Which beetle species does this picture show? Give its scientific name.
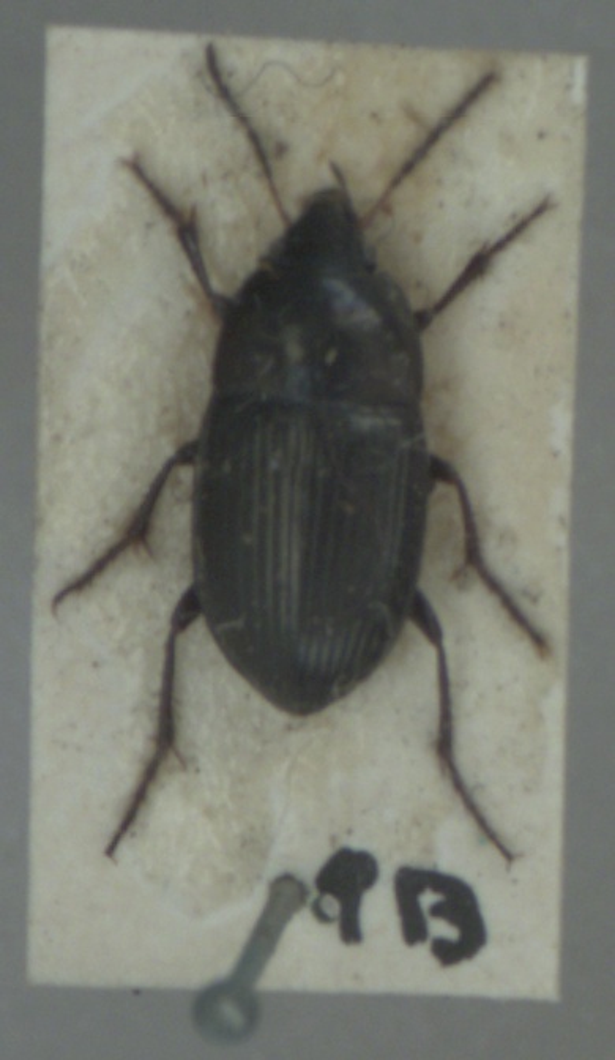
Amara ovata
